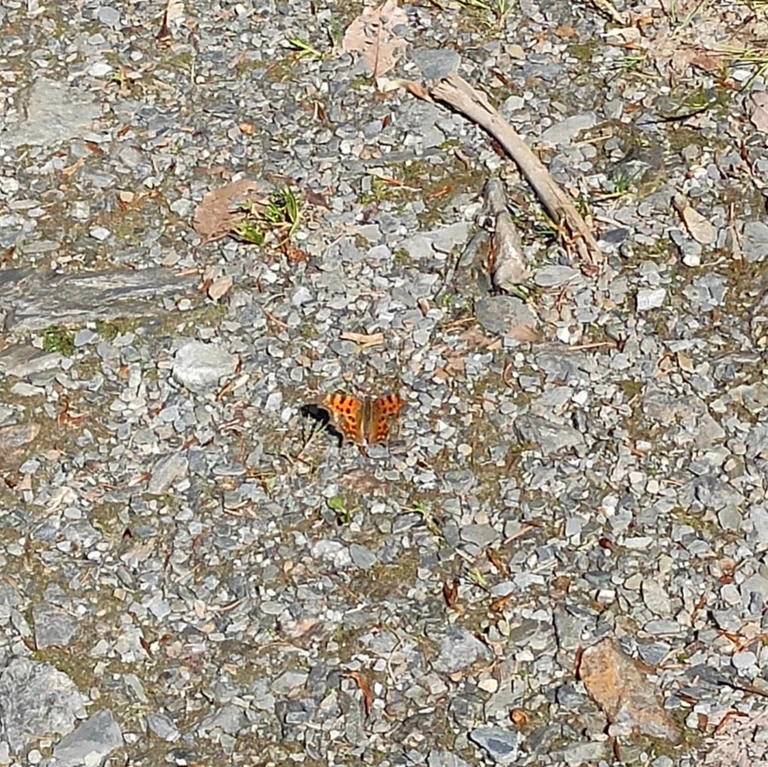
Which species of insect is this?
Polygonia c-album
